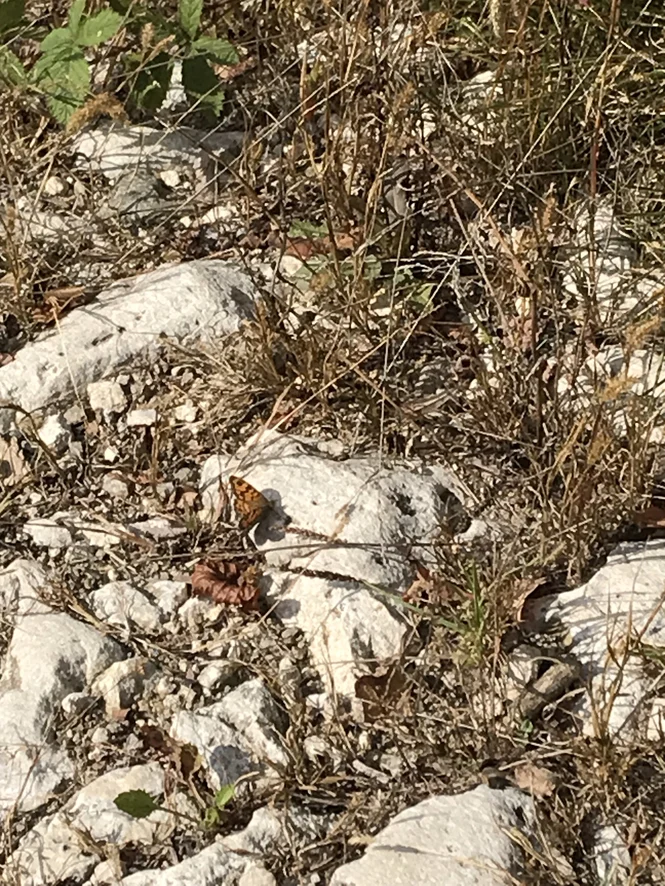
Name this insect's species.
Lasiommata megera (also Pararge megera)
